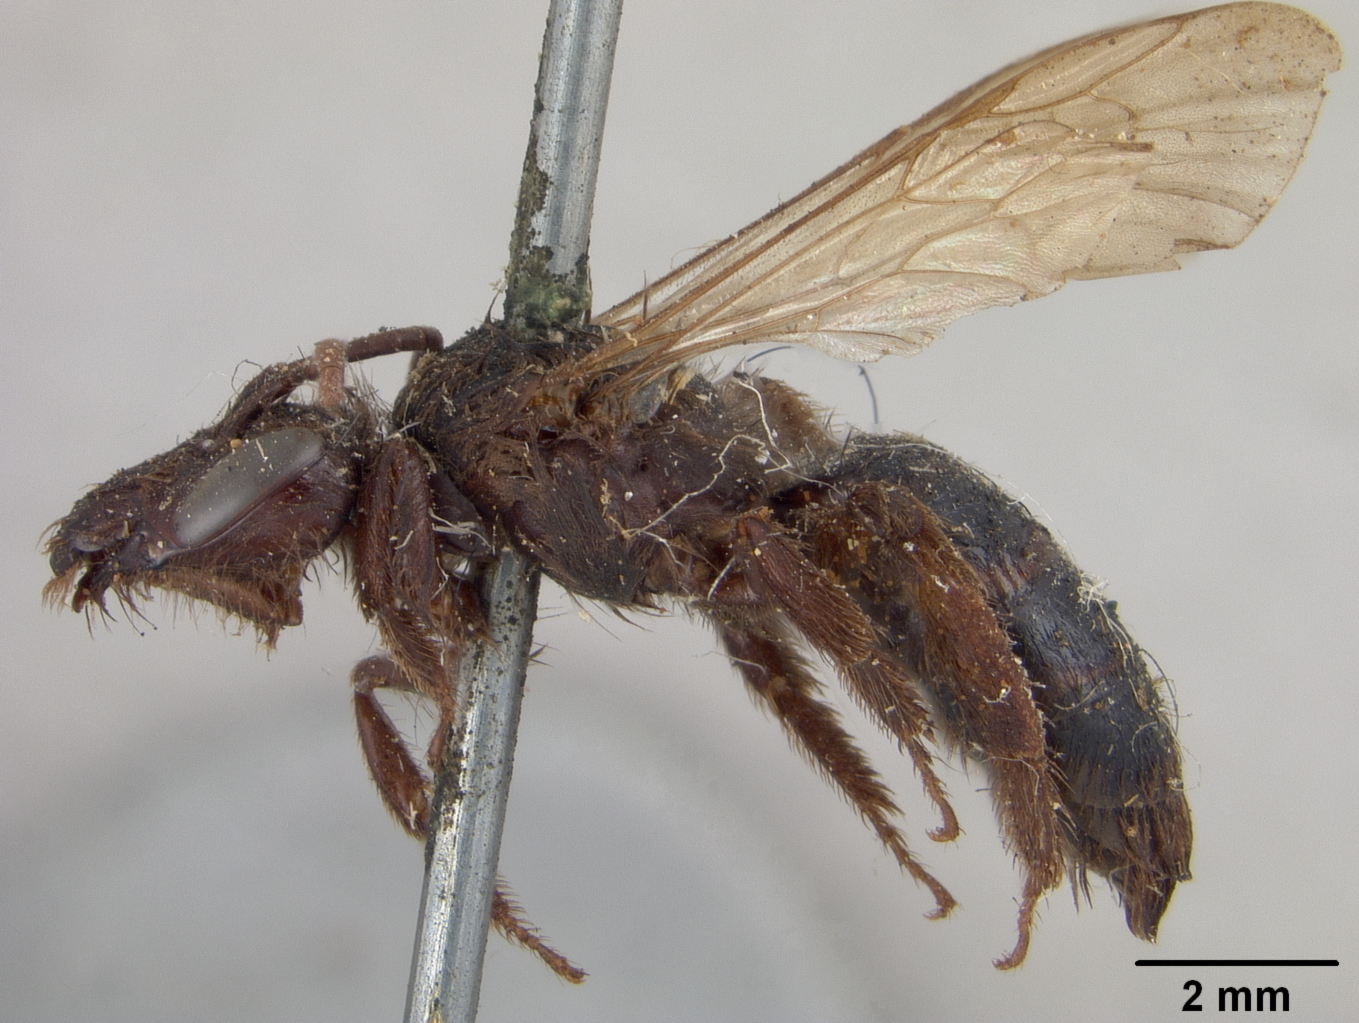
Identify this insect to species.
Andrena porterae
